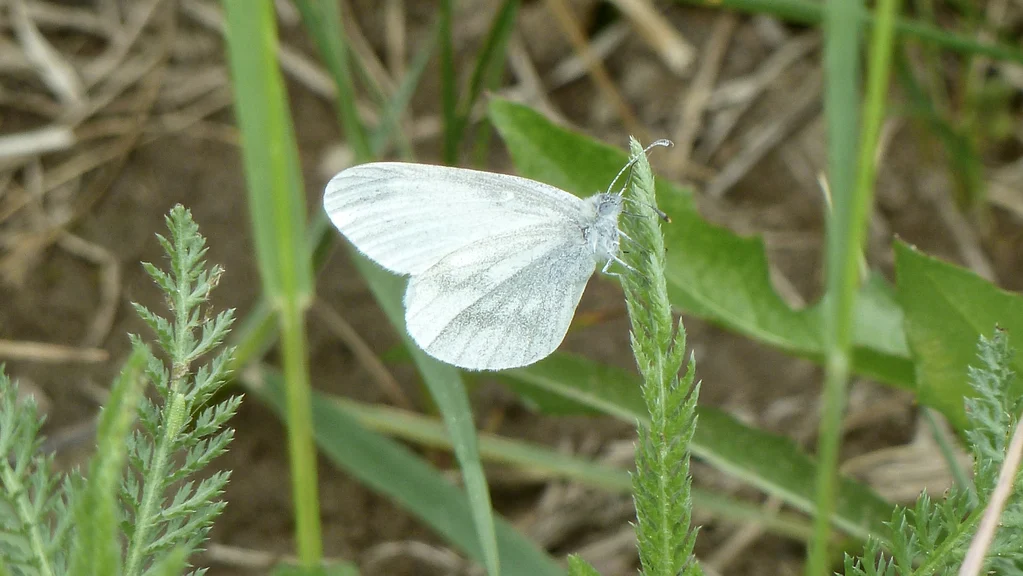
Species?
Leptidea sinapis/juvernica
